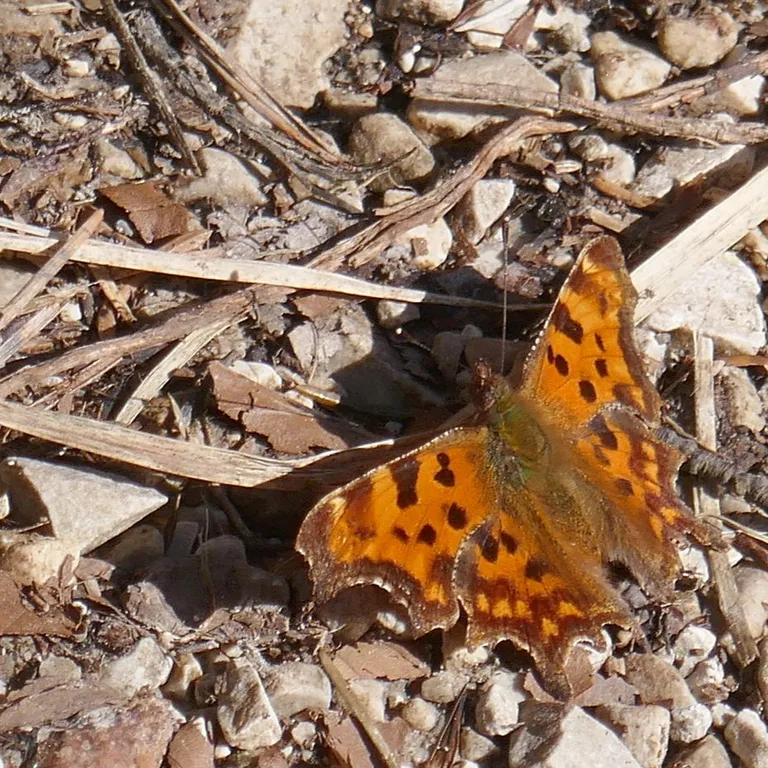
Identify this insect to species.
Polygonia c-album
